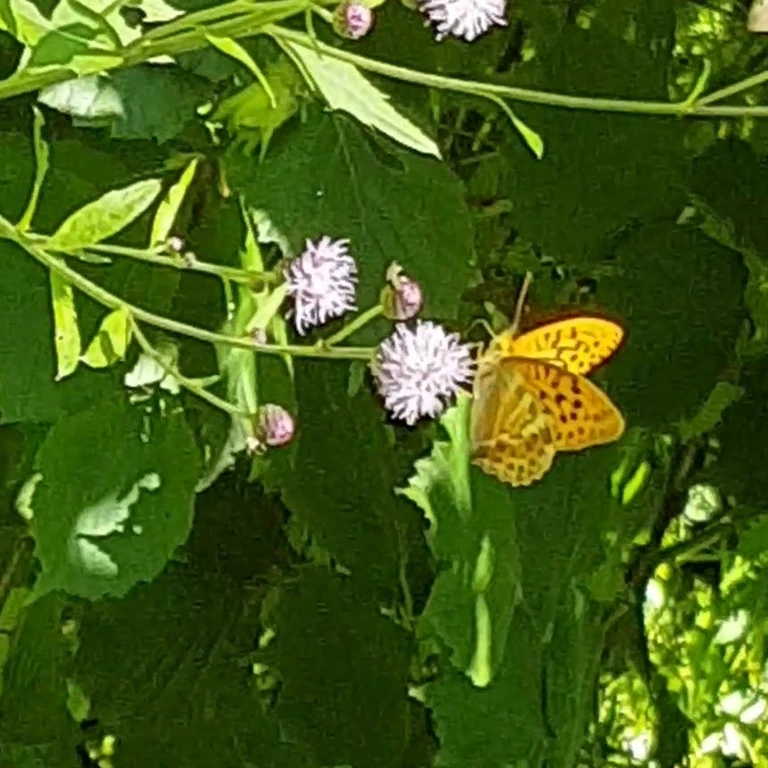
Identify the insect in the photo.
Argynnis paphia
